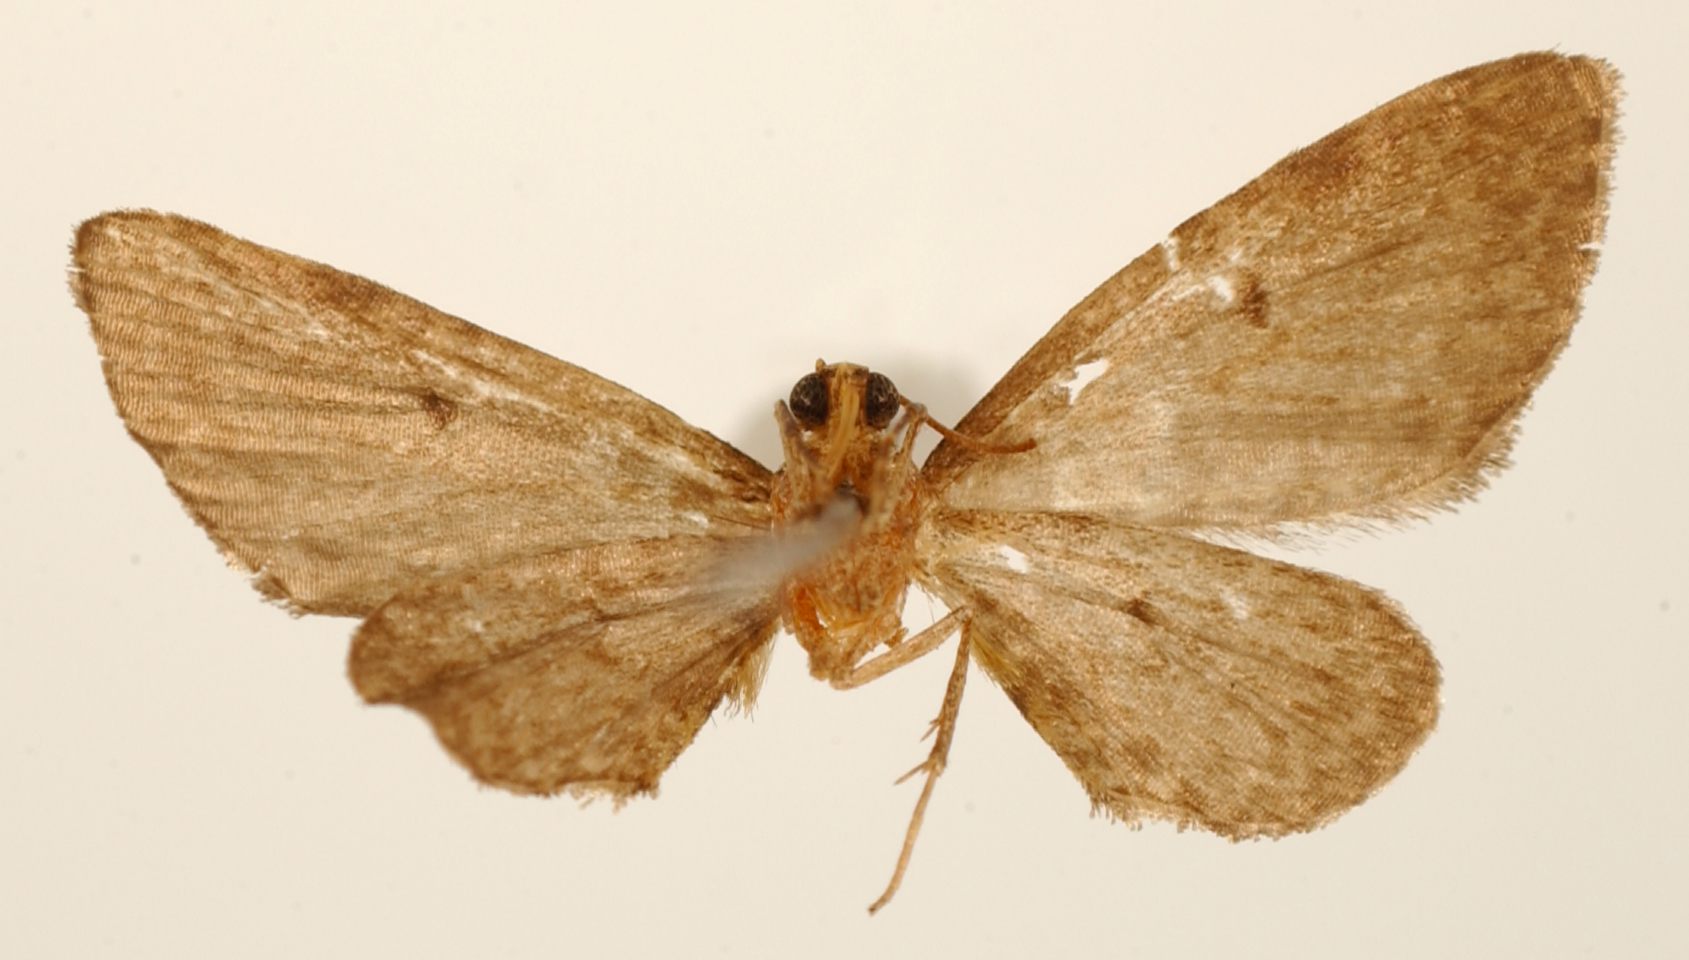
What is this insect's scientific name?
Eupithecia ratoncilla
